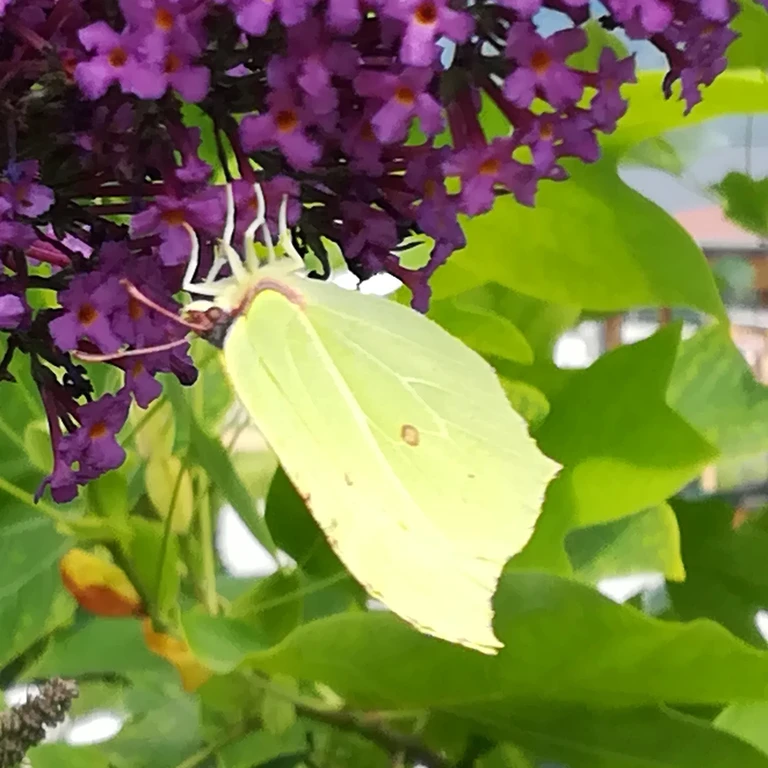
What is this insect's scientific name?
Gonepteryx rhamni
